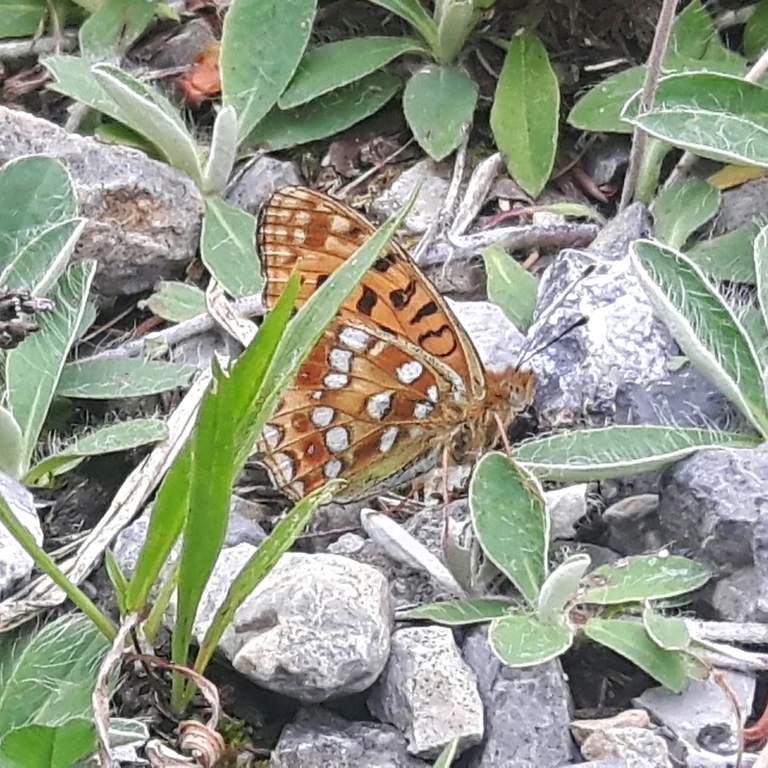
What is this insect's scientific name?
Fabriciana adippe
